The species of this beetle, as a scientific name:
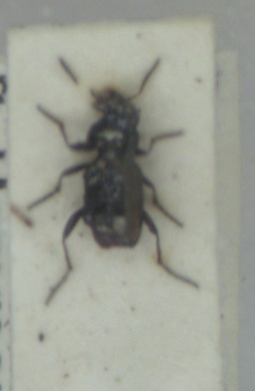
Notiophilus biguttatus
